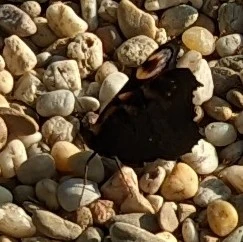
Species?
Aglais io
